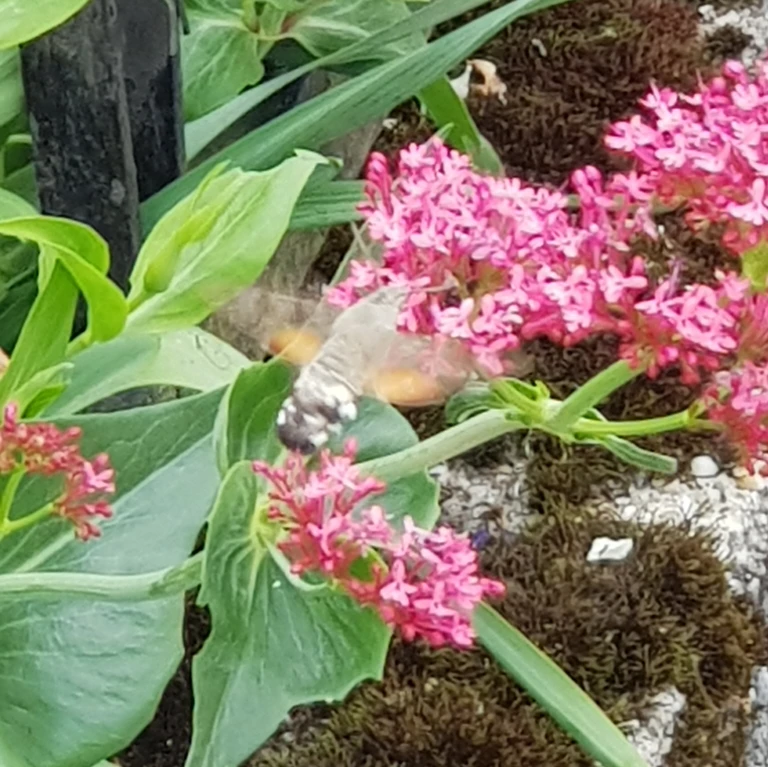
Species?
Macroglossum stellatarum
